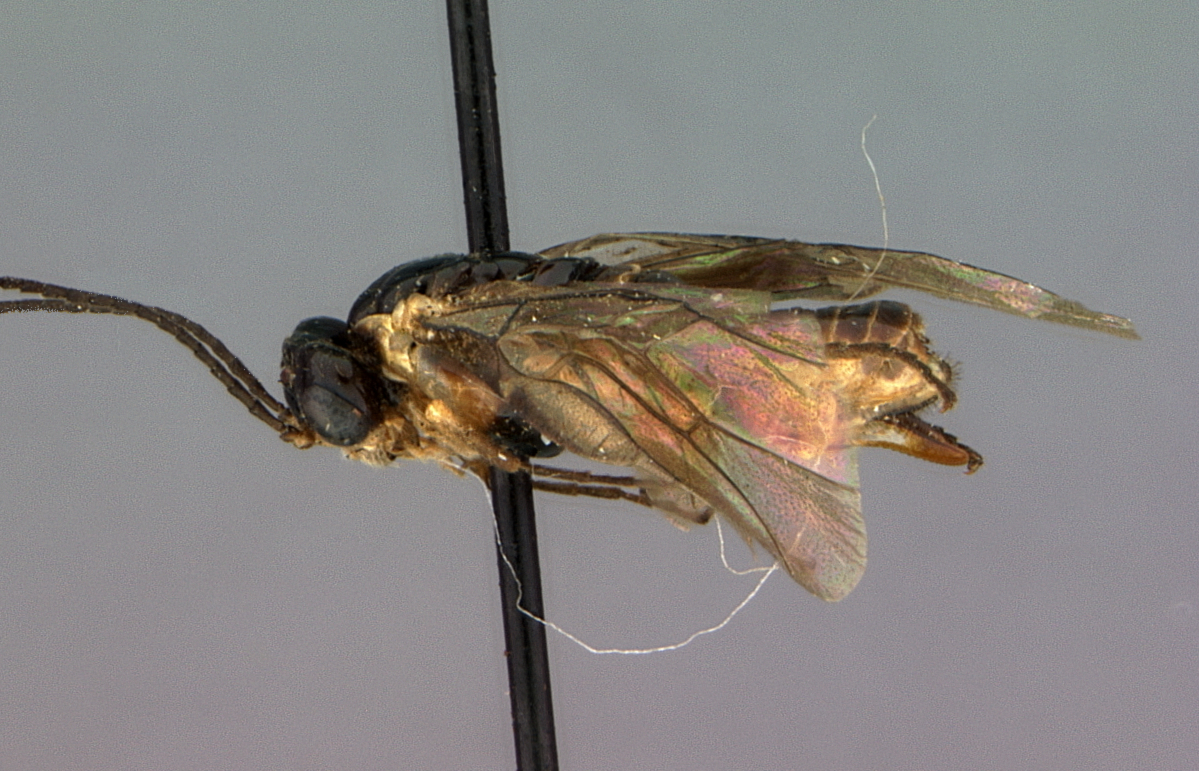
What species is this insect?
Ecopatus penai
